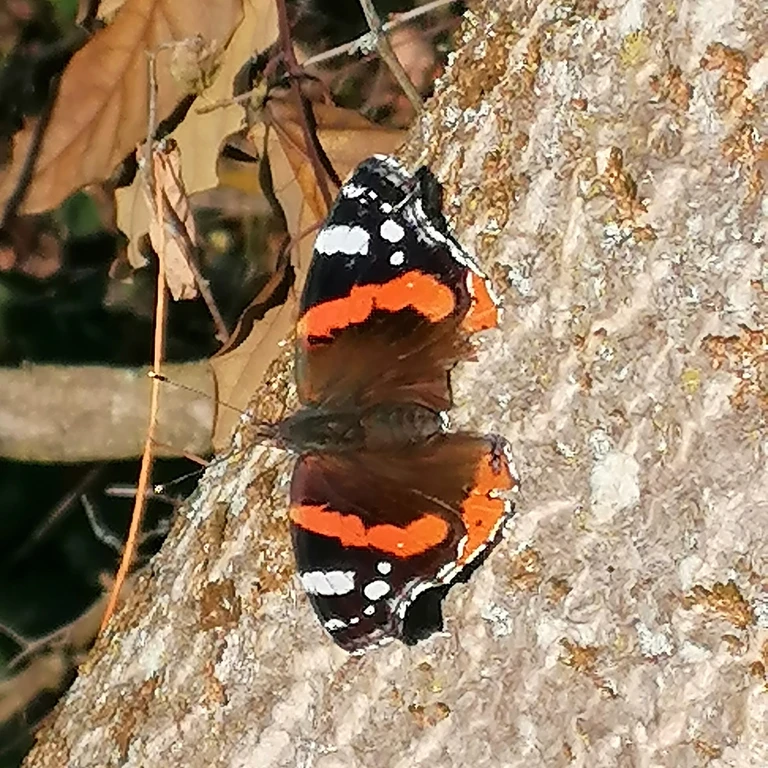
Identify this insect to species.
Vanessa atalanta
